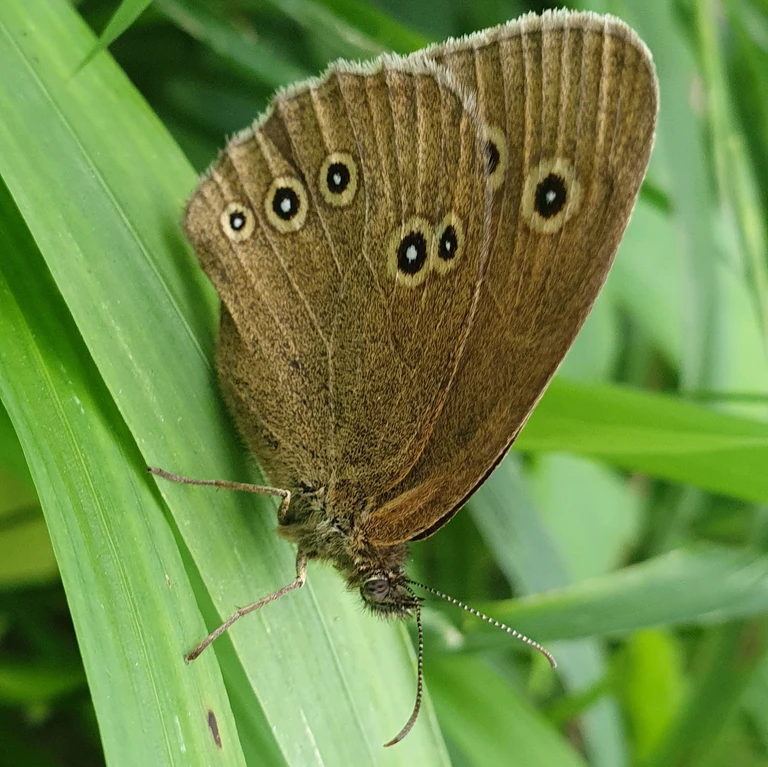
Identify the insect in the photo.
Aphantopus hyperantus
